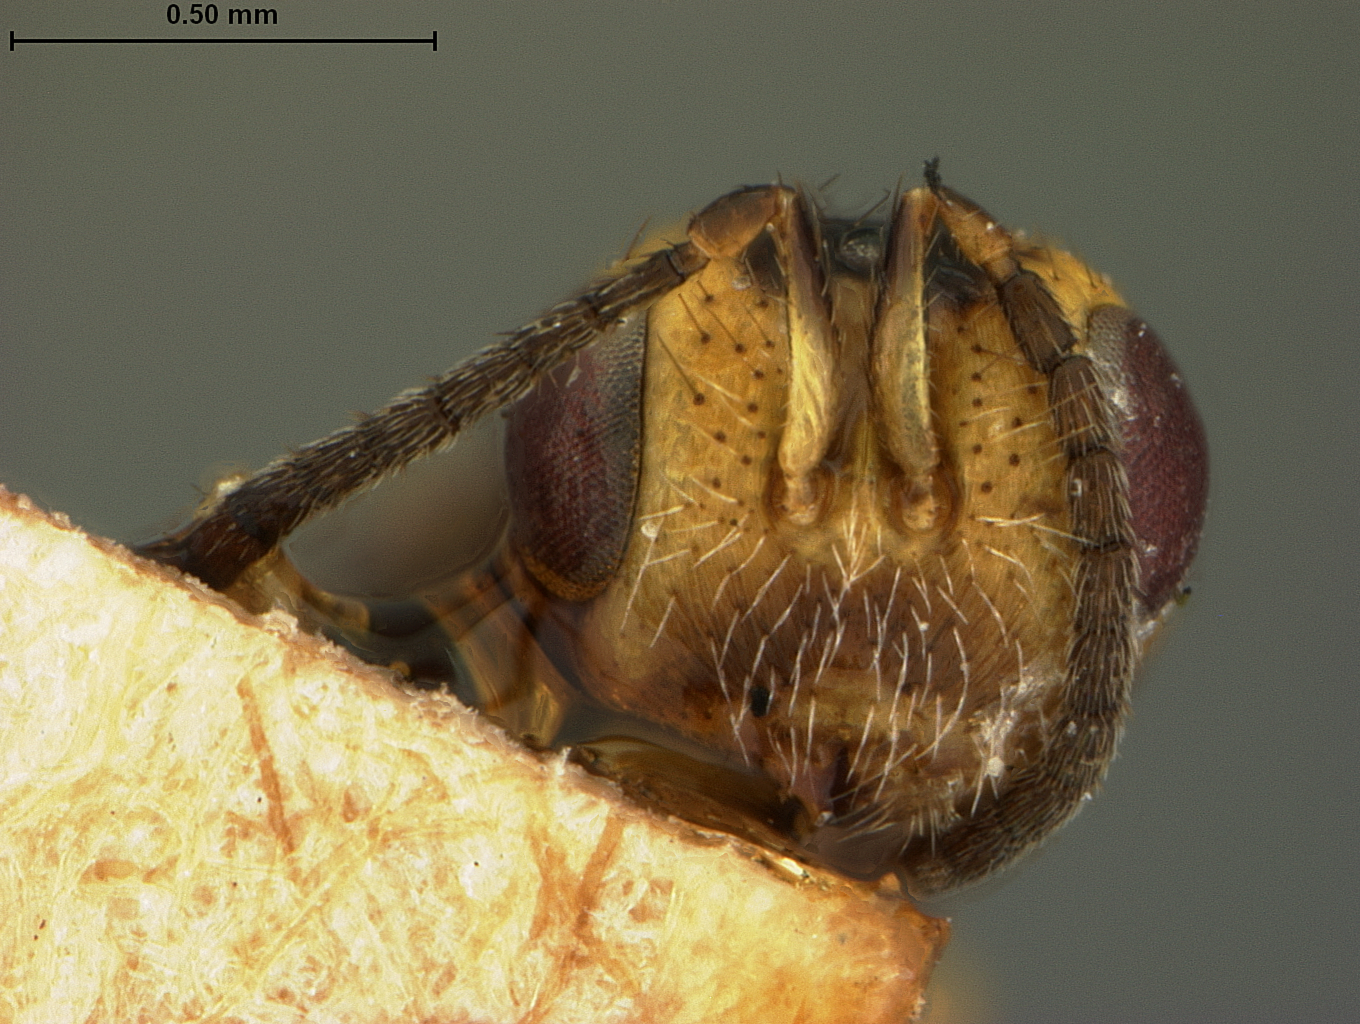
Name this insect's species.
Megastigmus nigrovariegatus
